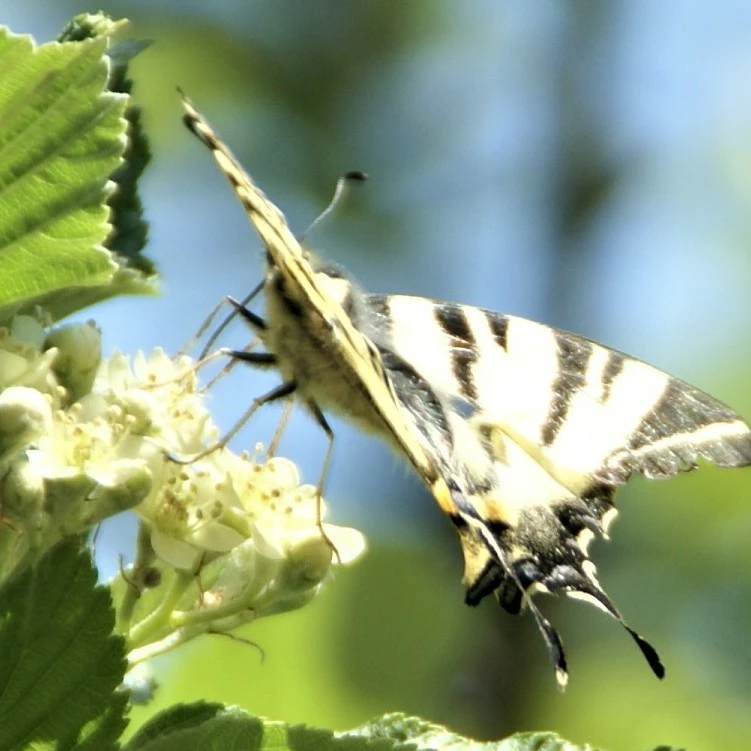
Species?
Iphiclides podalirius
